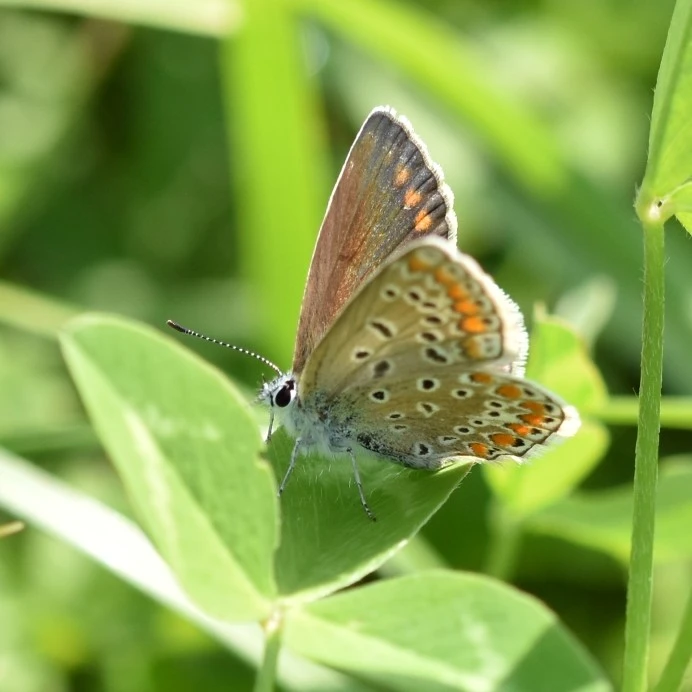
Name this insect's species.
Polyommatus icarus
